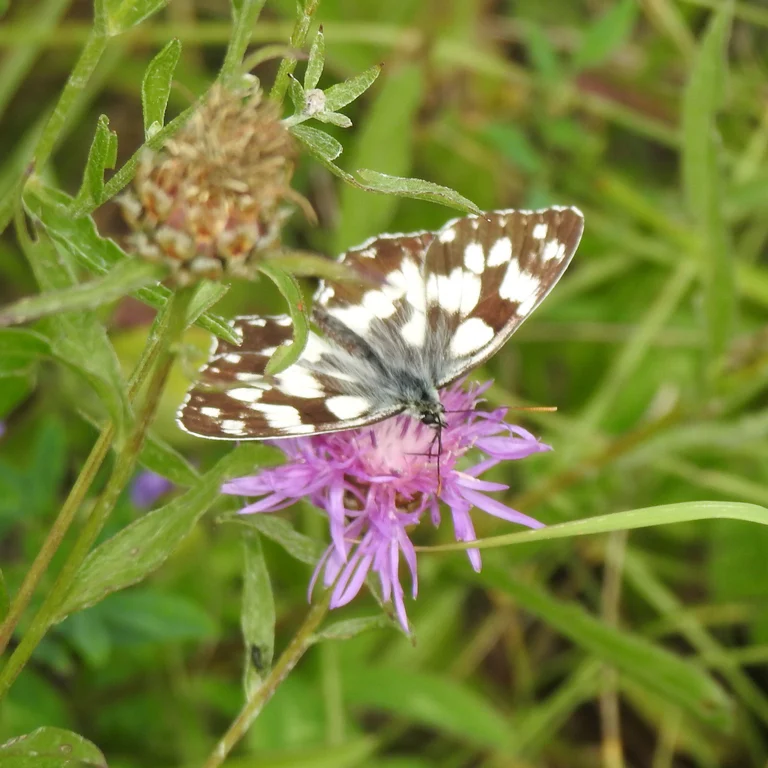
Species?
Melanargia galathea
